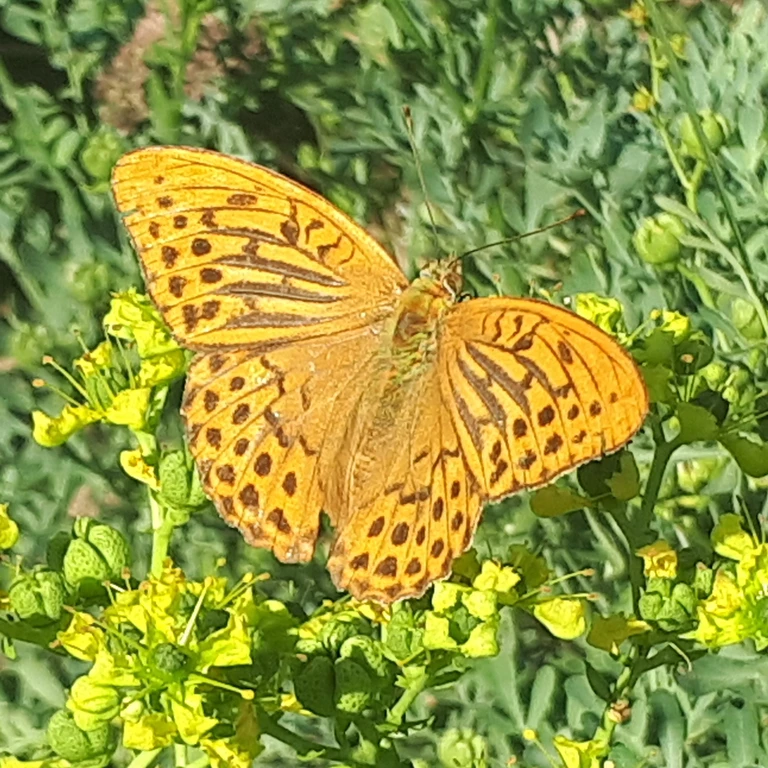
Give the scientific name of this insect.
Argynnis paphia
